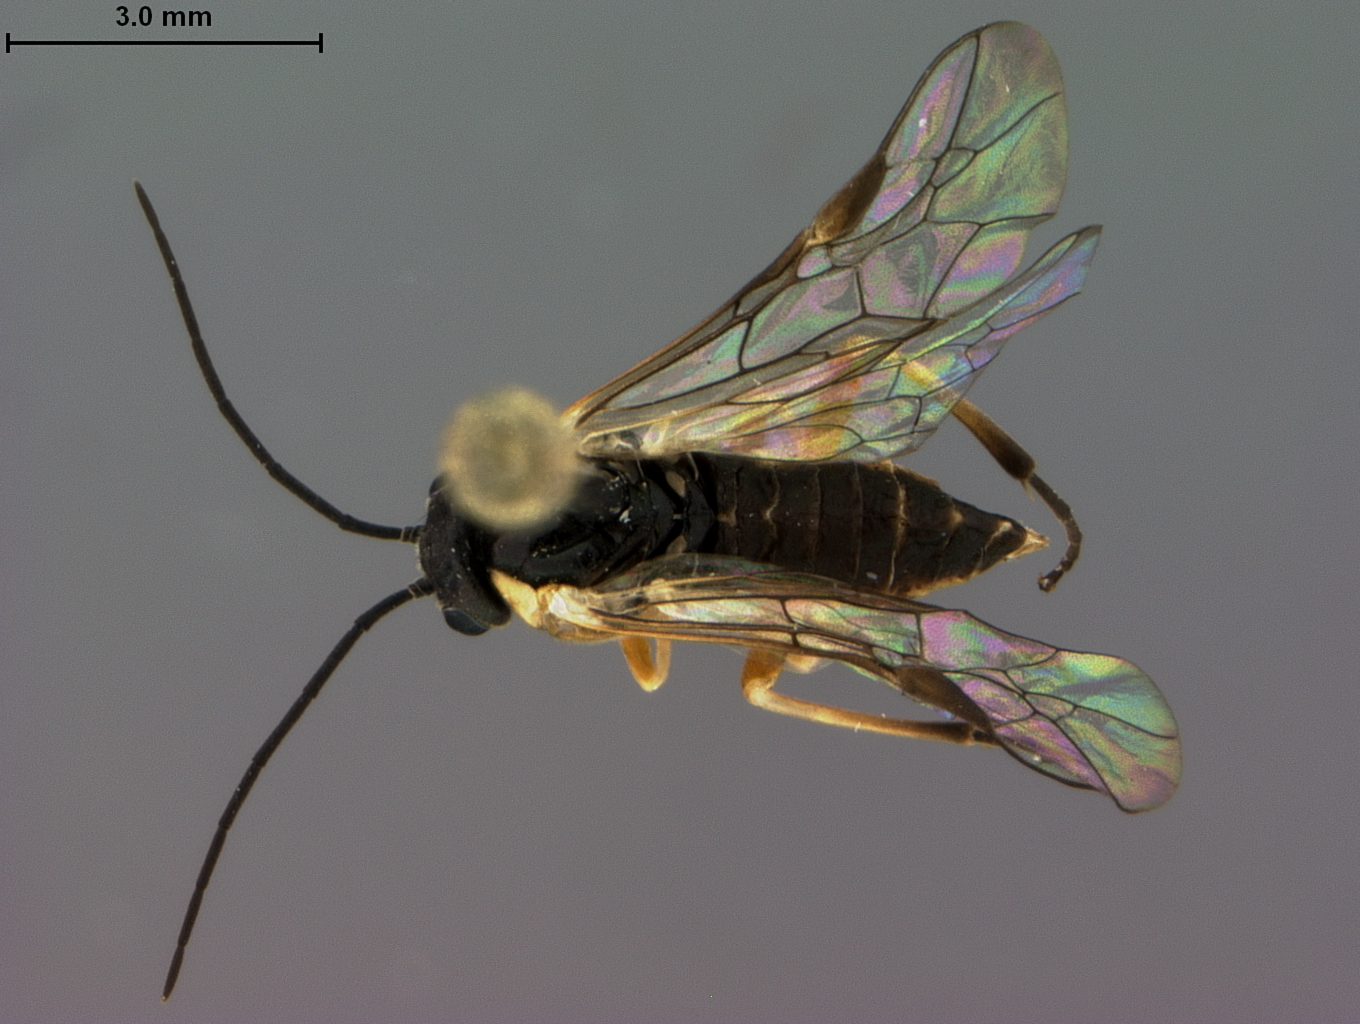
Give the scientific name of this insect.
Nematus radialis
